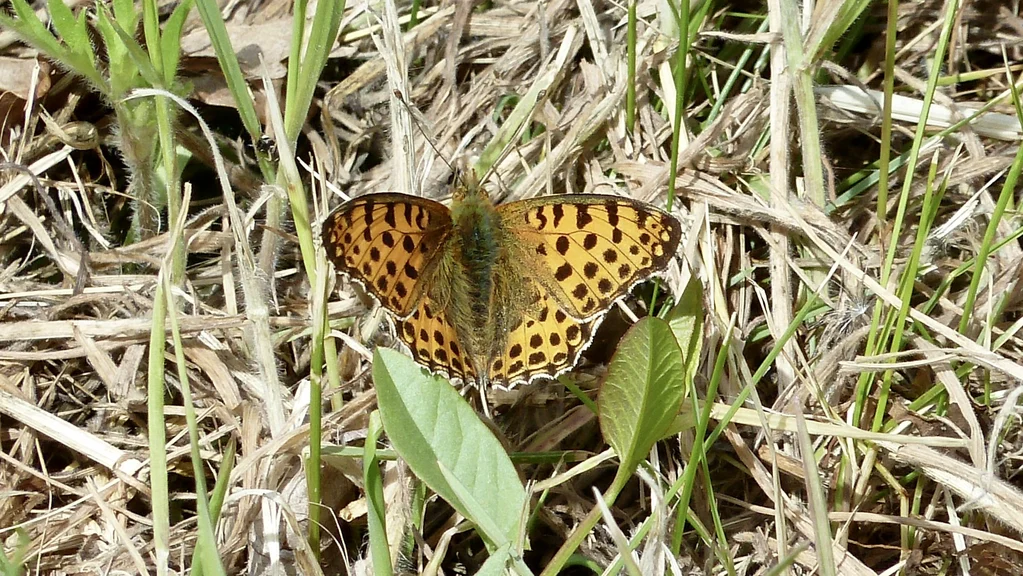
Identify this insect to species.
Issoria lathonia
